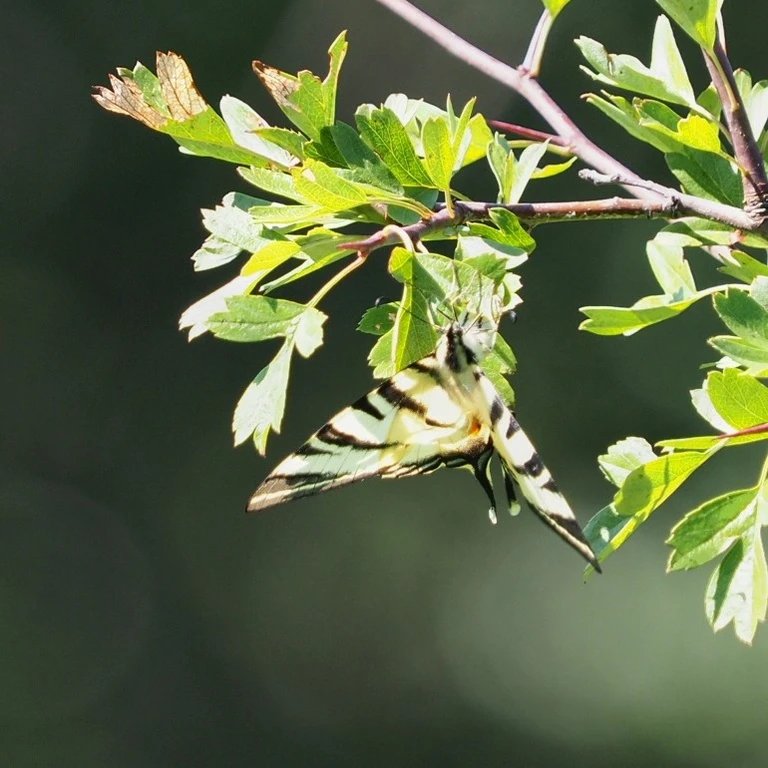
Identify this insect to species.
Iphiclides podalirius
